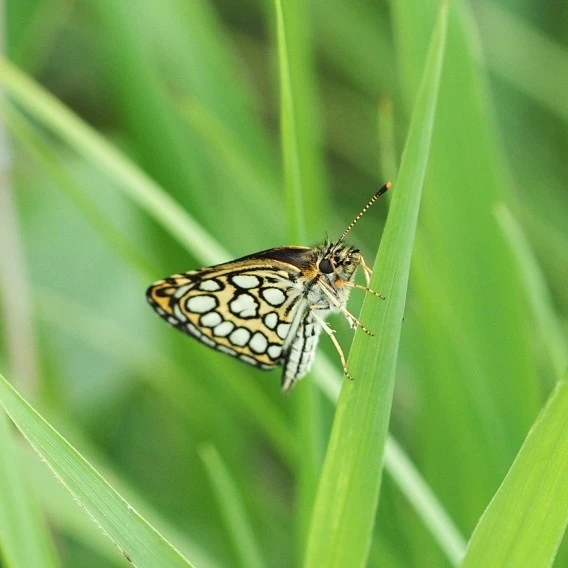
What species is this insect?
Heteropterus morpheus
